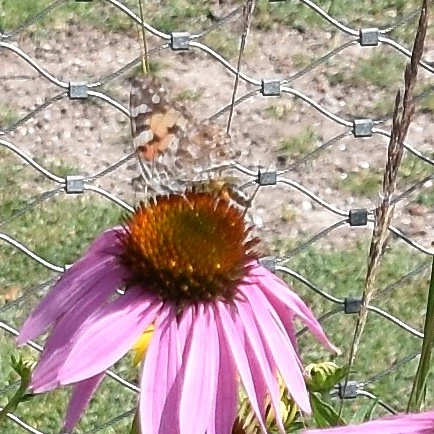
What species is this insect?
Vanessa cardui
